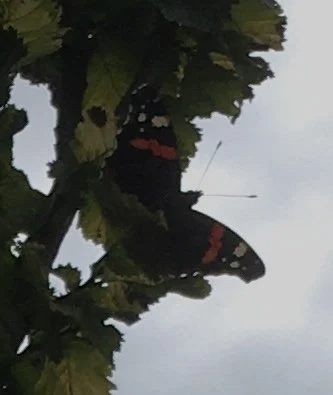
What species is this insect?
Vanessa atalanta
